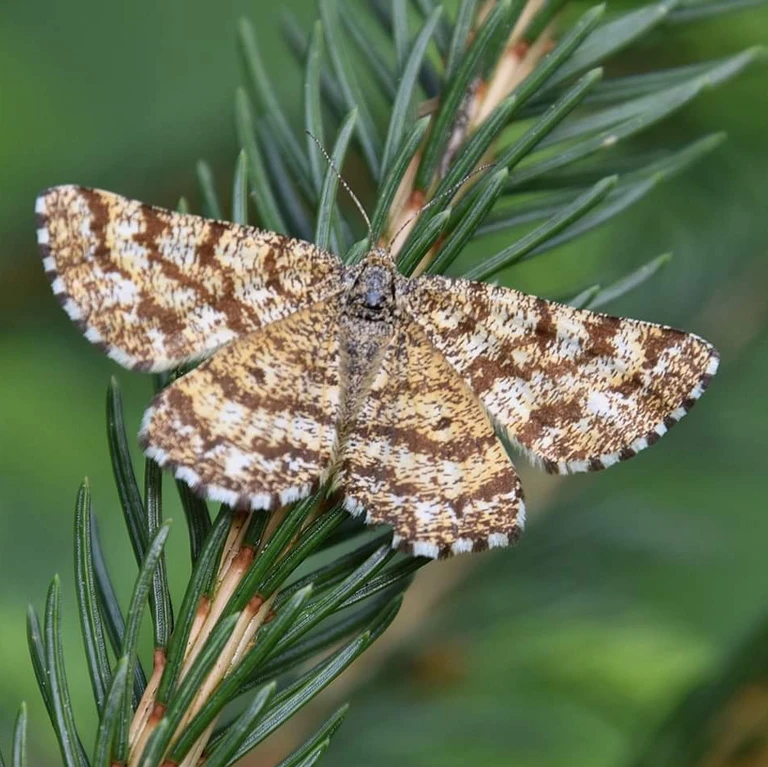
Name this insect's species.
Ematurga atomaria
